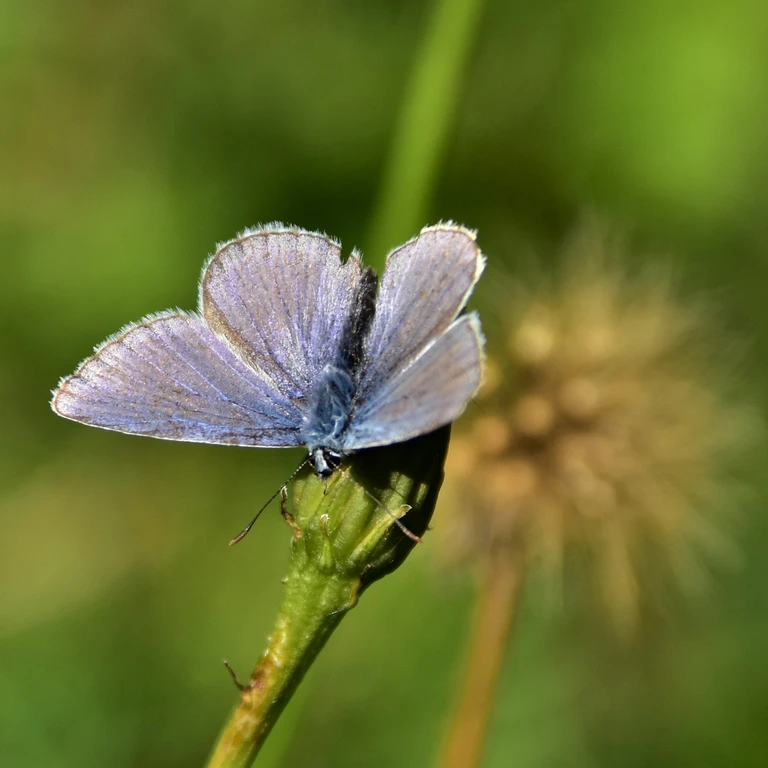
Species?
Polyommatus icarus
